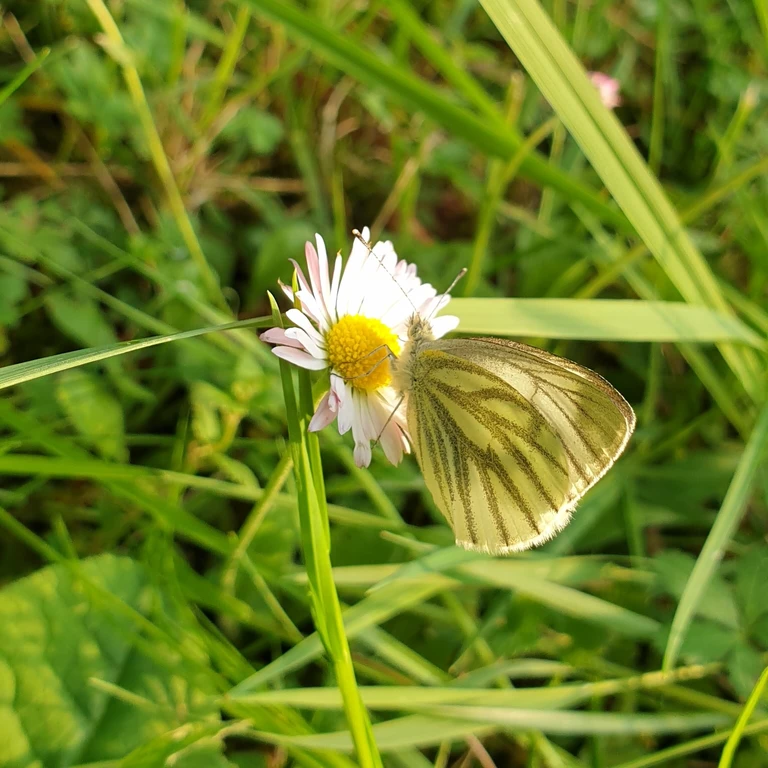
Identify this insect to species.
Pieris napi
